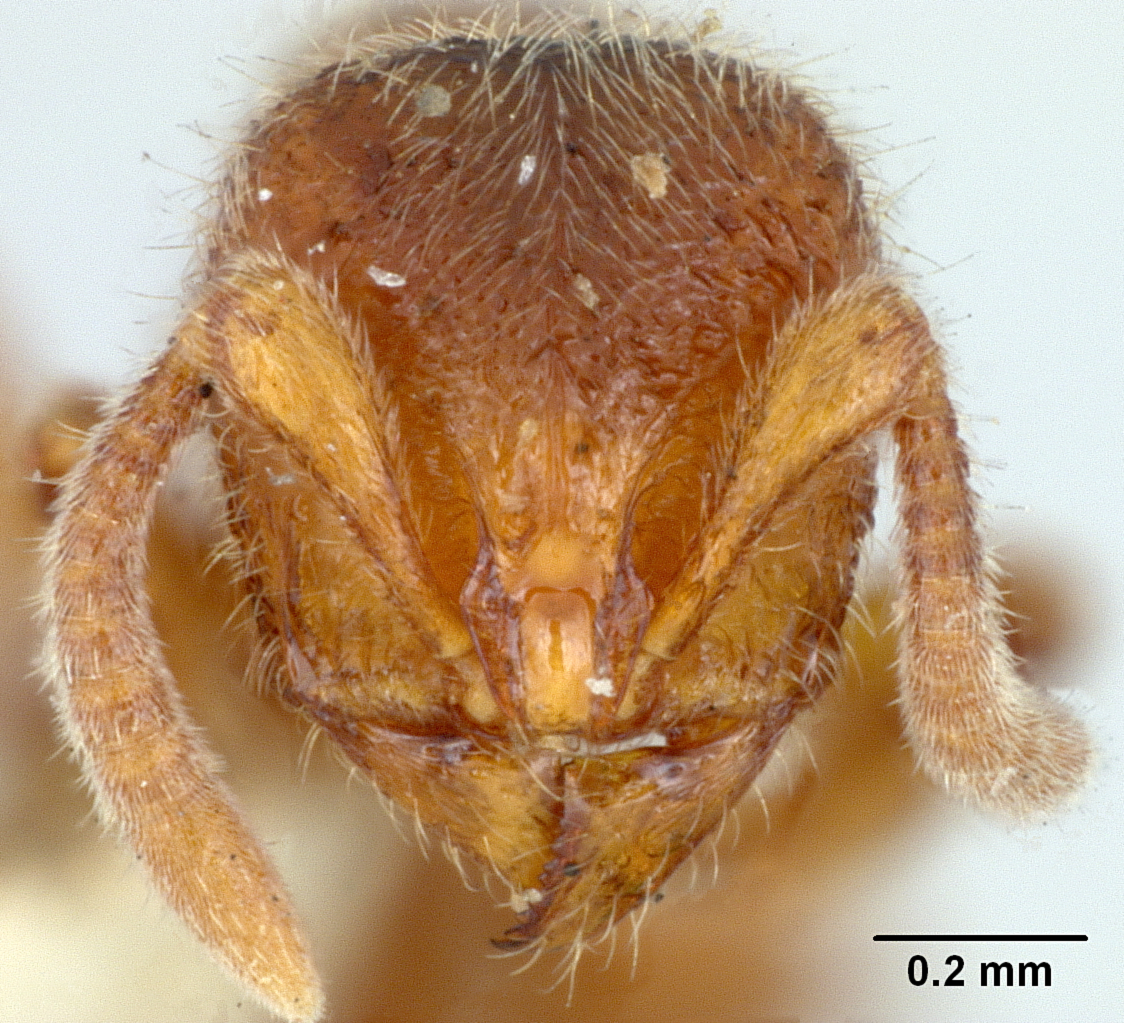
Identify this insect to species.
Proceratium crassicorne
